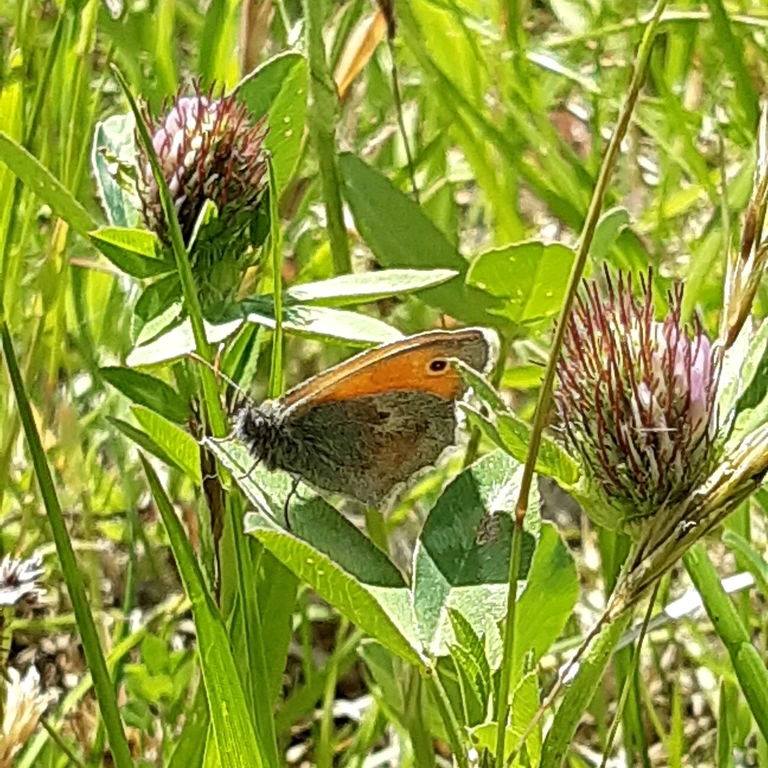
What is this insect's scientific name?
Coenonympha pamphilus
